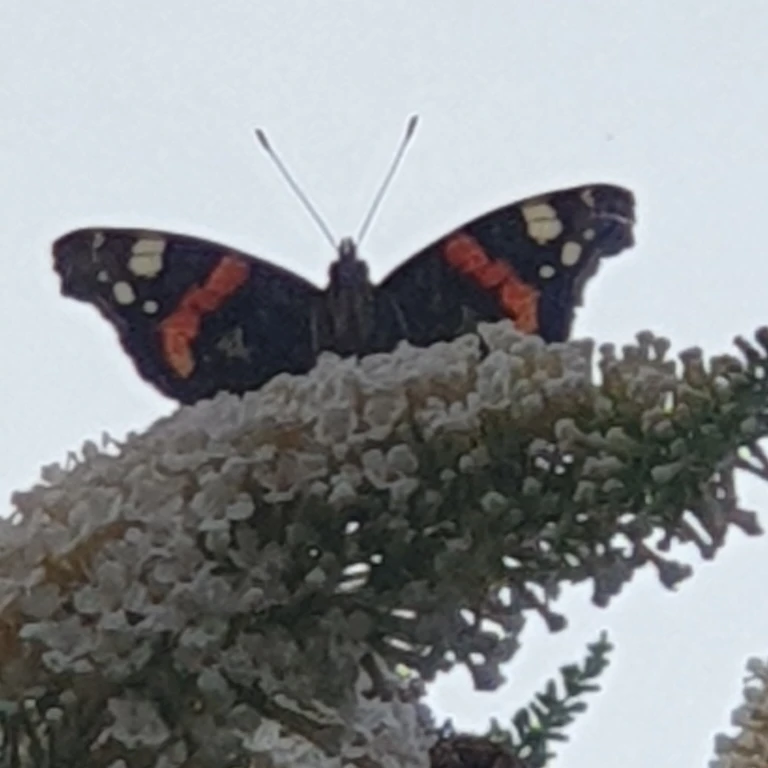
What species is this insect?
Vanessa atalanta
